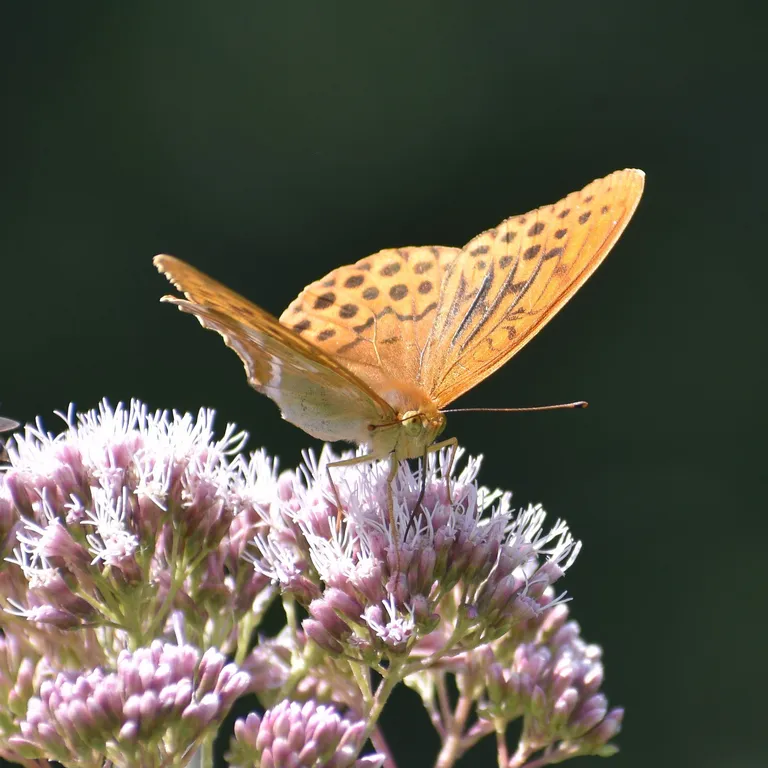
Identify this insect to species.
Argynnis paphia
